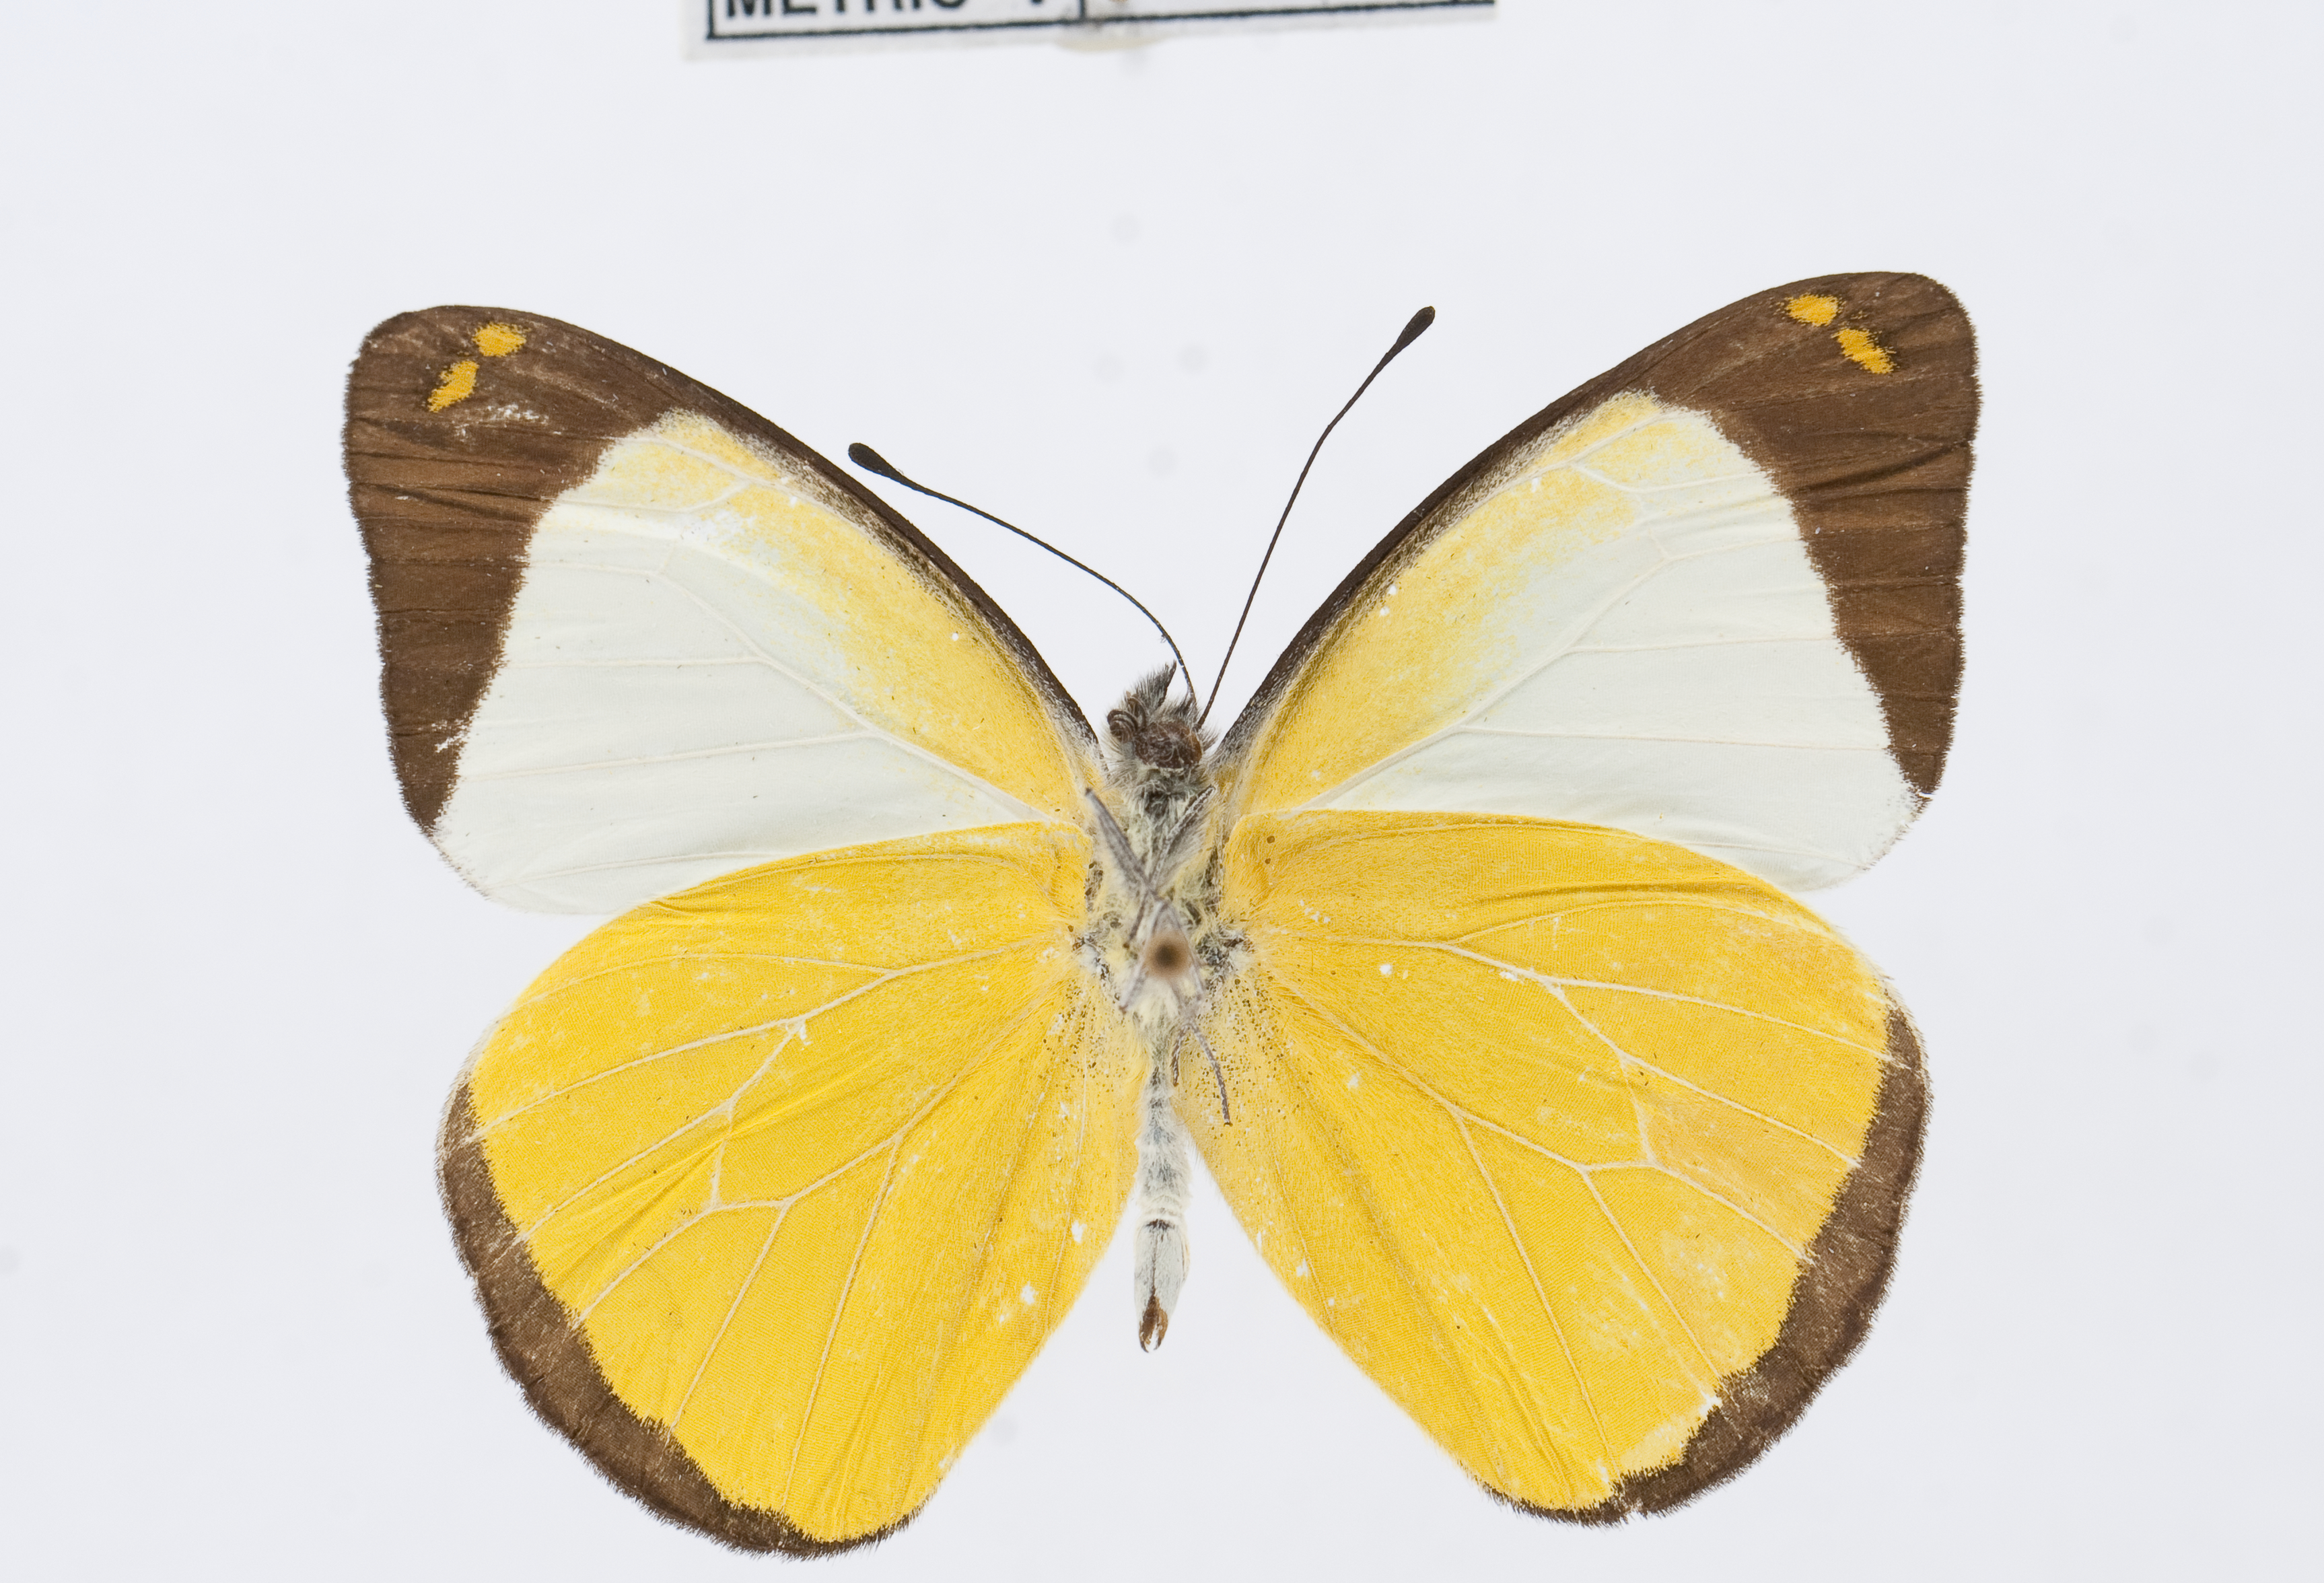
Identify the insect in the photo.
Delias mavroneria
